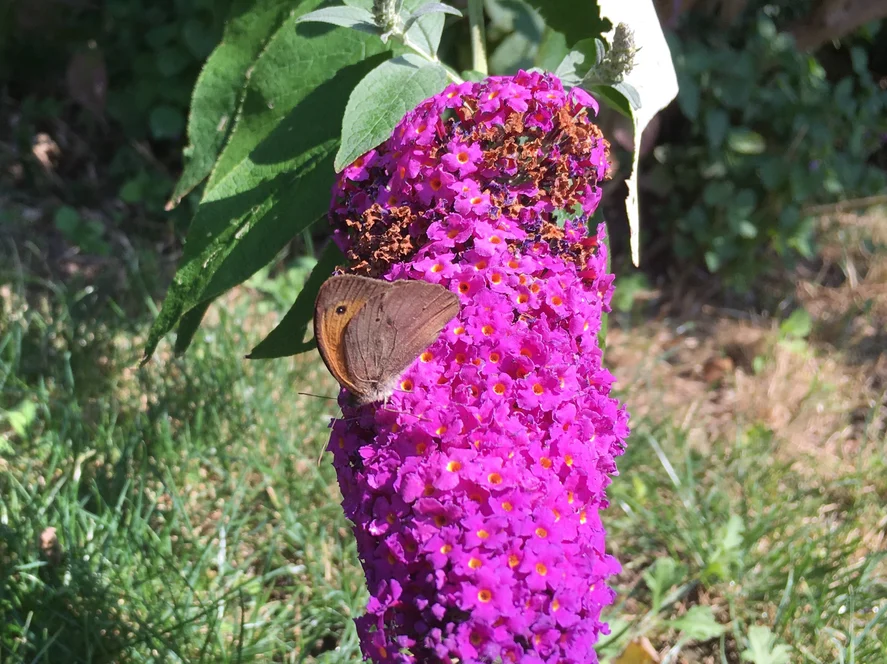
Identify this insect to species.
Maniola jurtina
